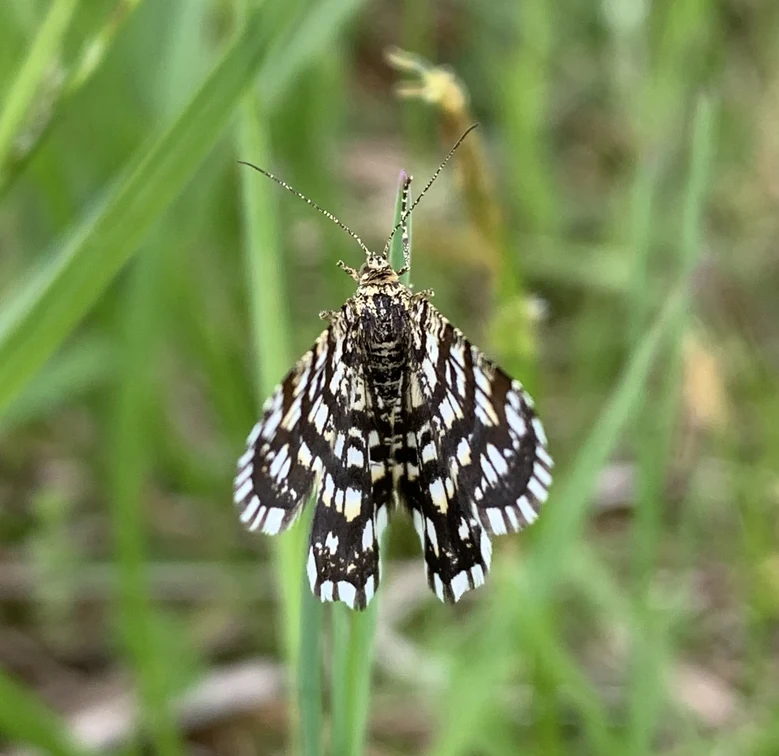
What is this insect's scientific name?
Chiasmia clathrata
